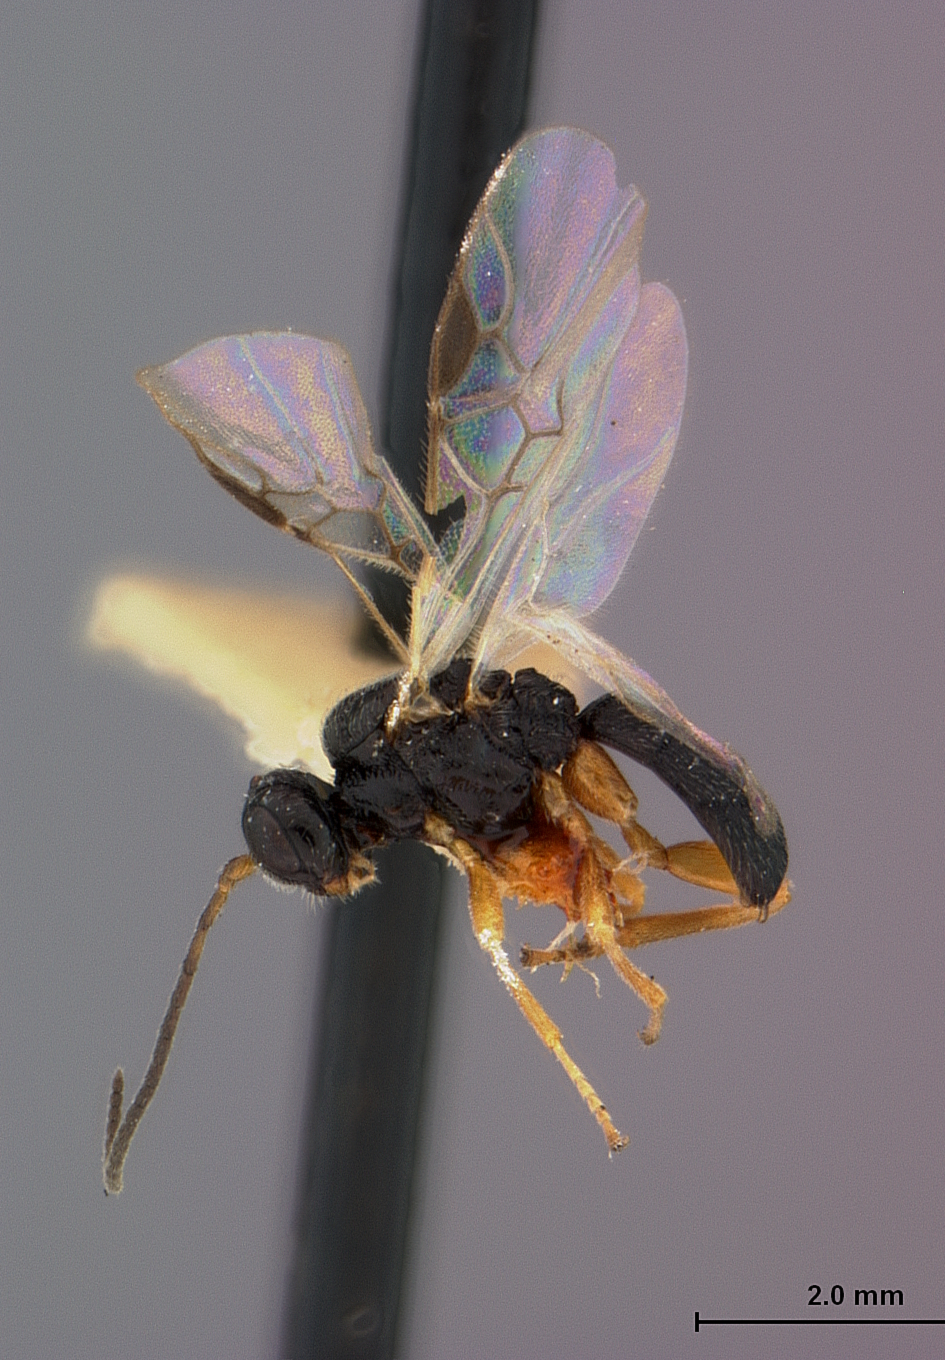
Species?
Triaspis halidayi
